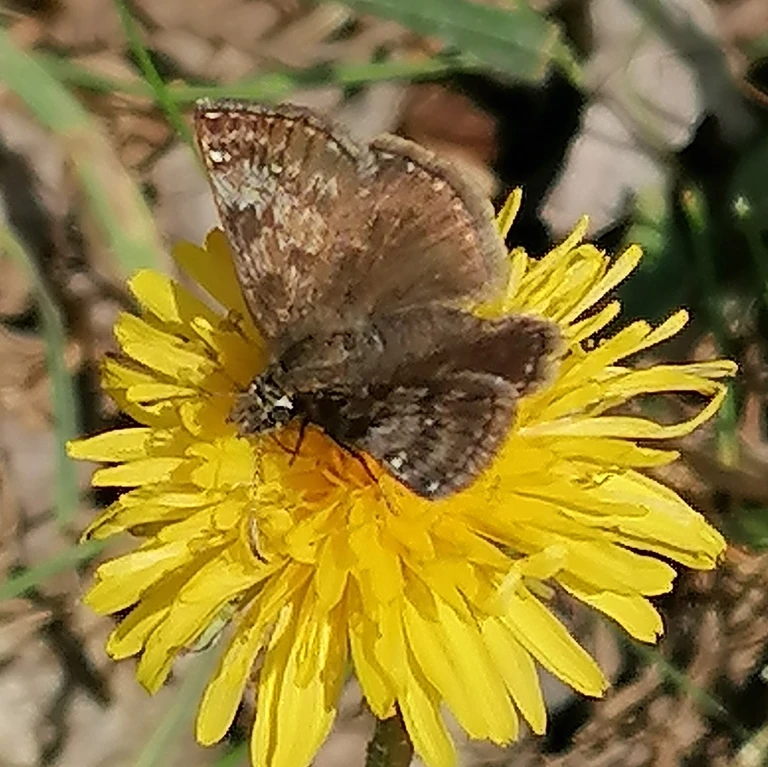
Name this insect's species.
Erynnis tages
